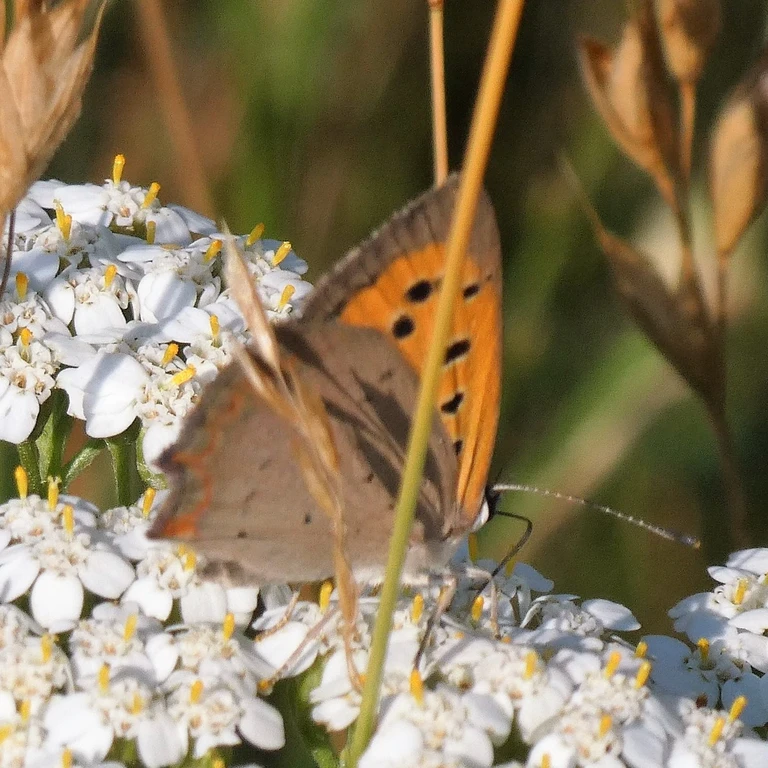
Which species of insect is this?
Lycaena phlaeas
